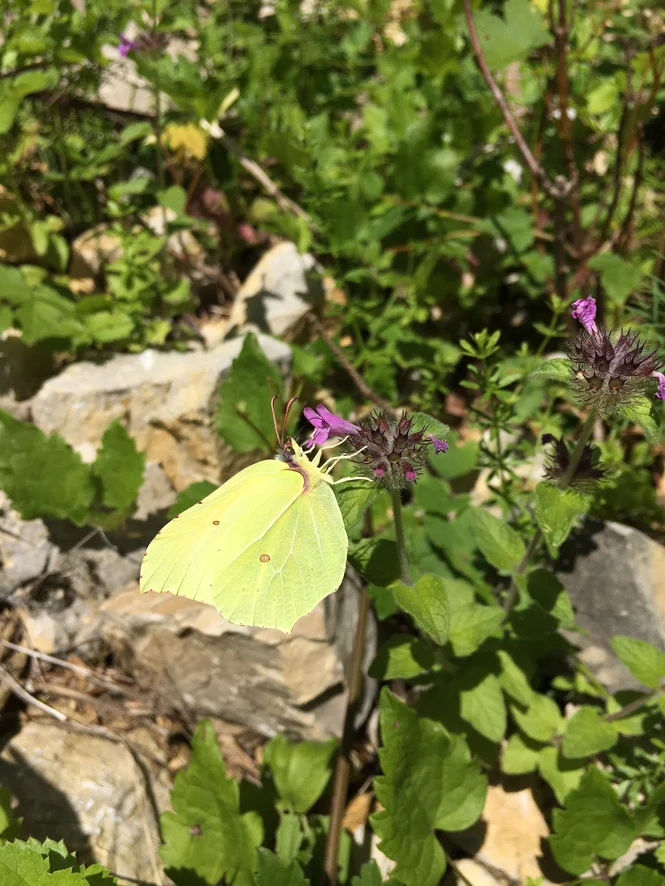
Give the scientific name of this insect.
Gonepteryx rhamni
